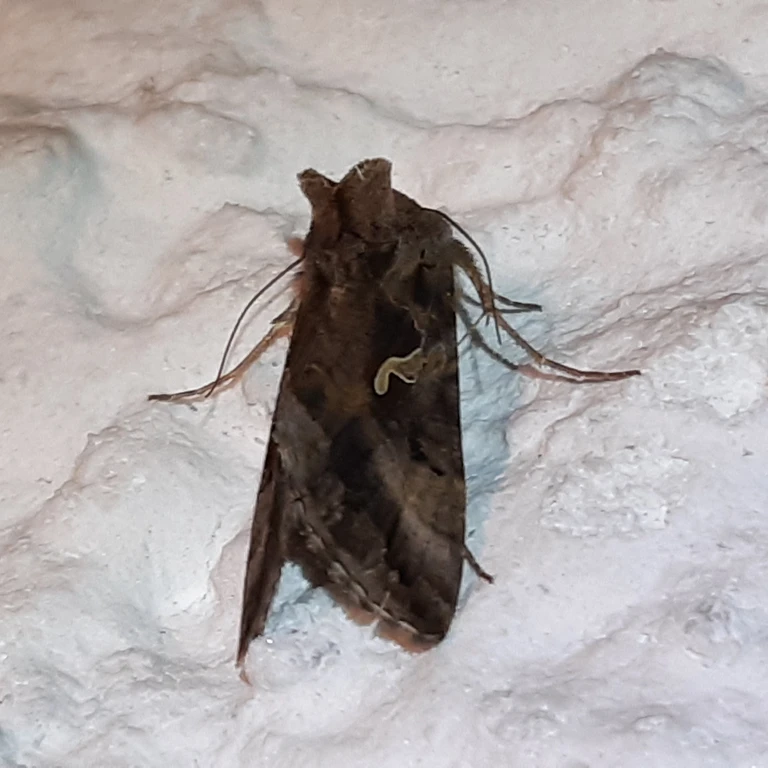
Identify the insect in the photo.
Autographa gamma
